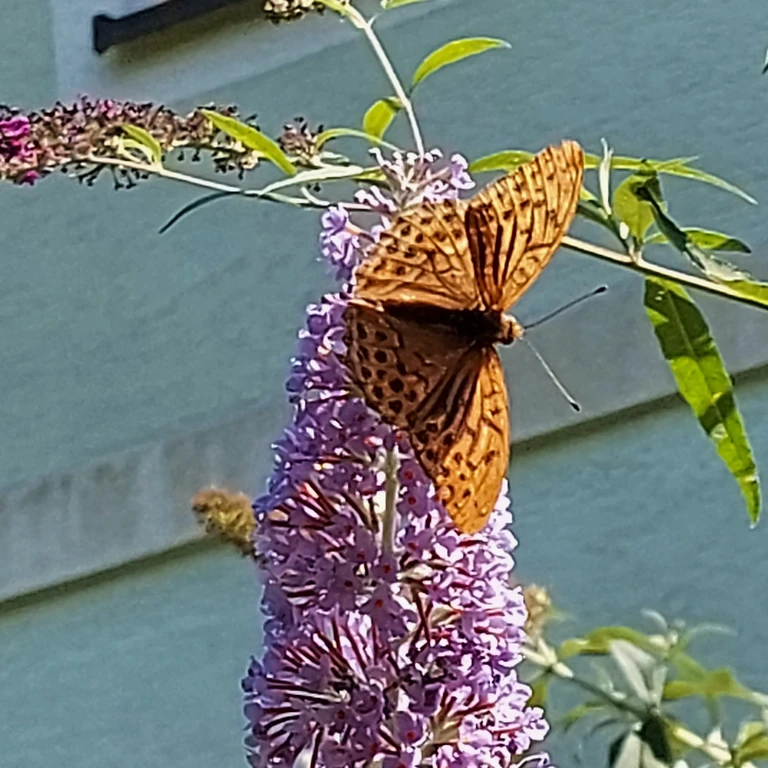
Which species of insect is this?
Argynnis paphia
